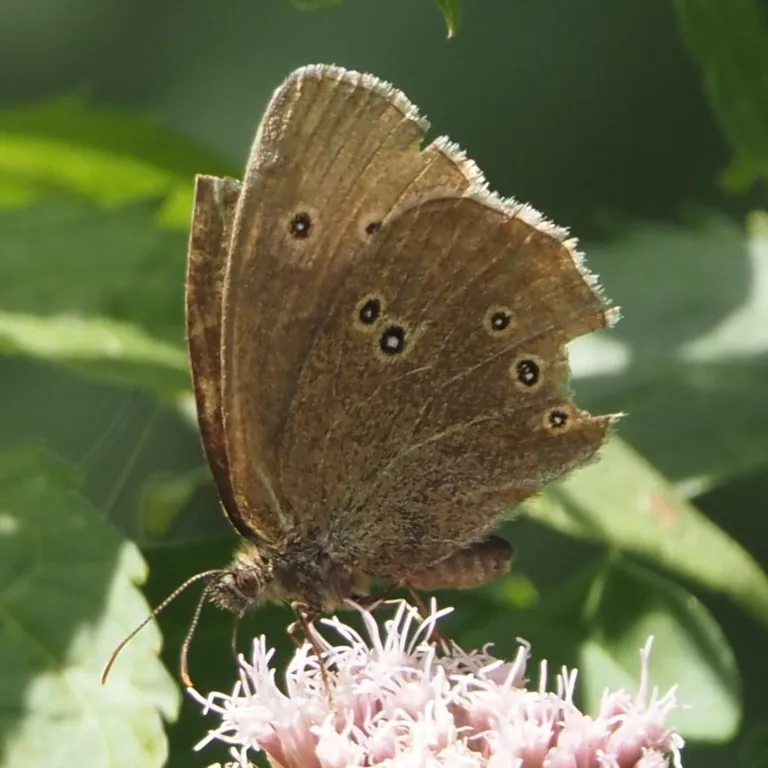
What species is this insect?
Aphantopus hyperantus
